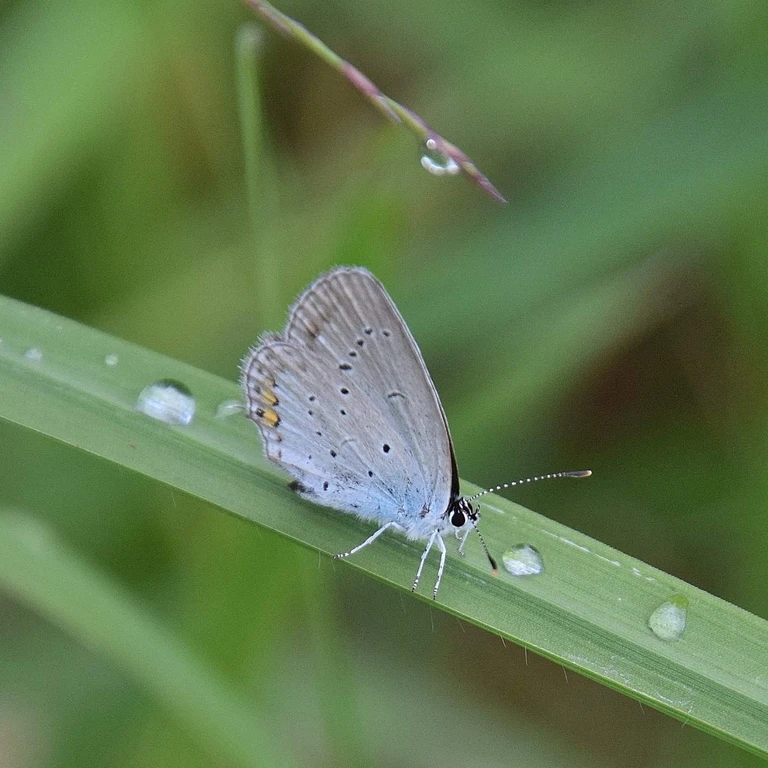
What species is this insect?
Cupido argiades (also Elkalyce argiades)
